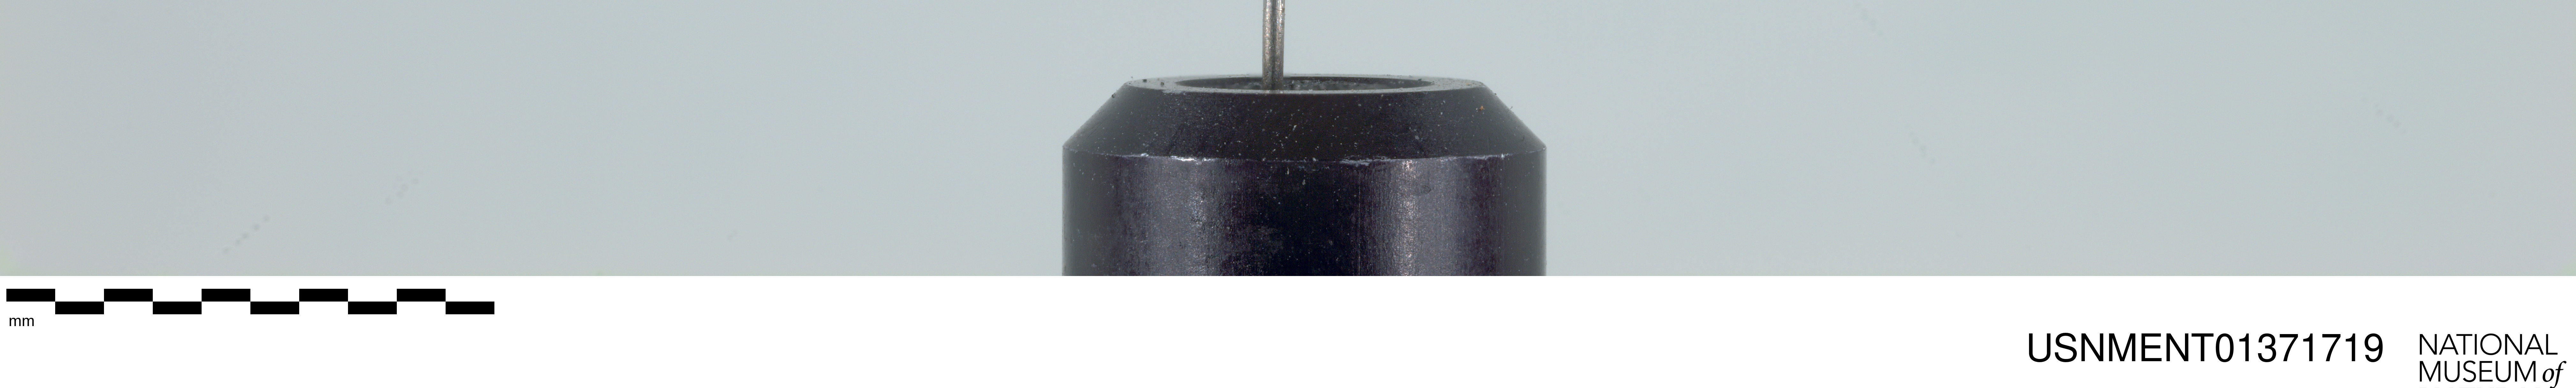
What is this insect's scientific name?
Hirmoneura nubipennis (also Trichophthalma nubipennis)
